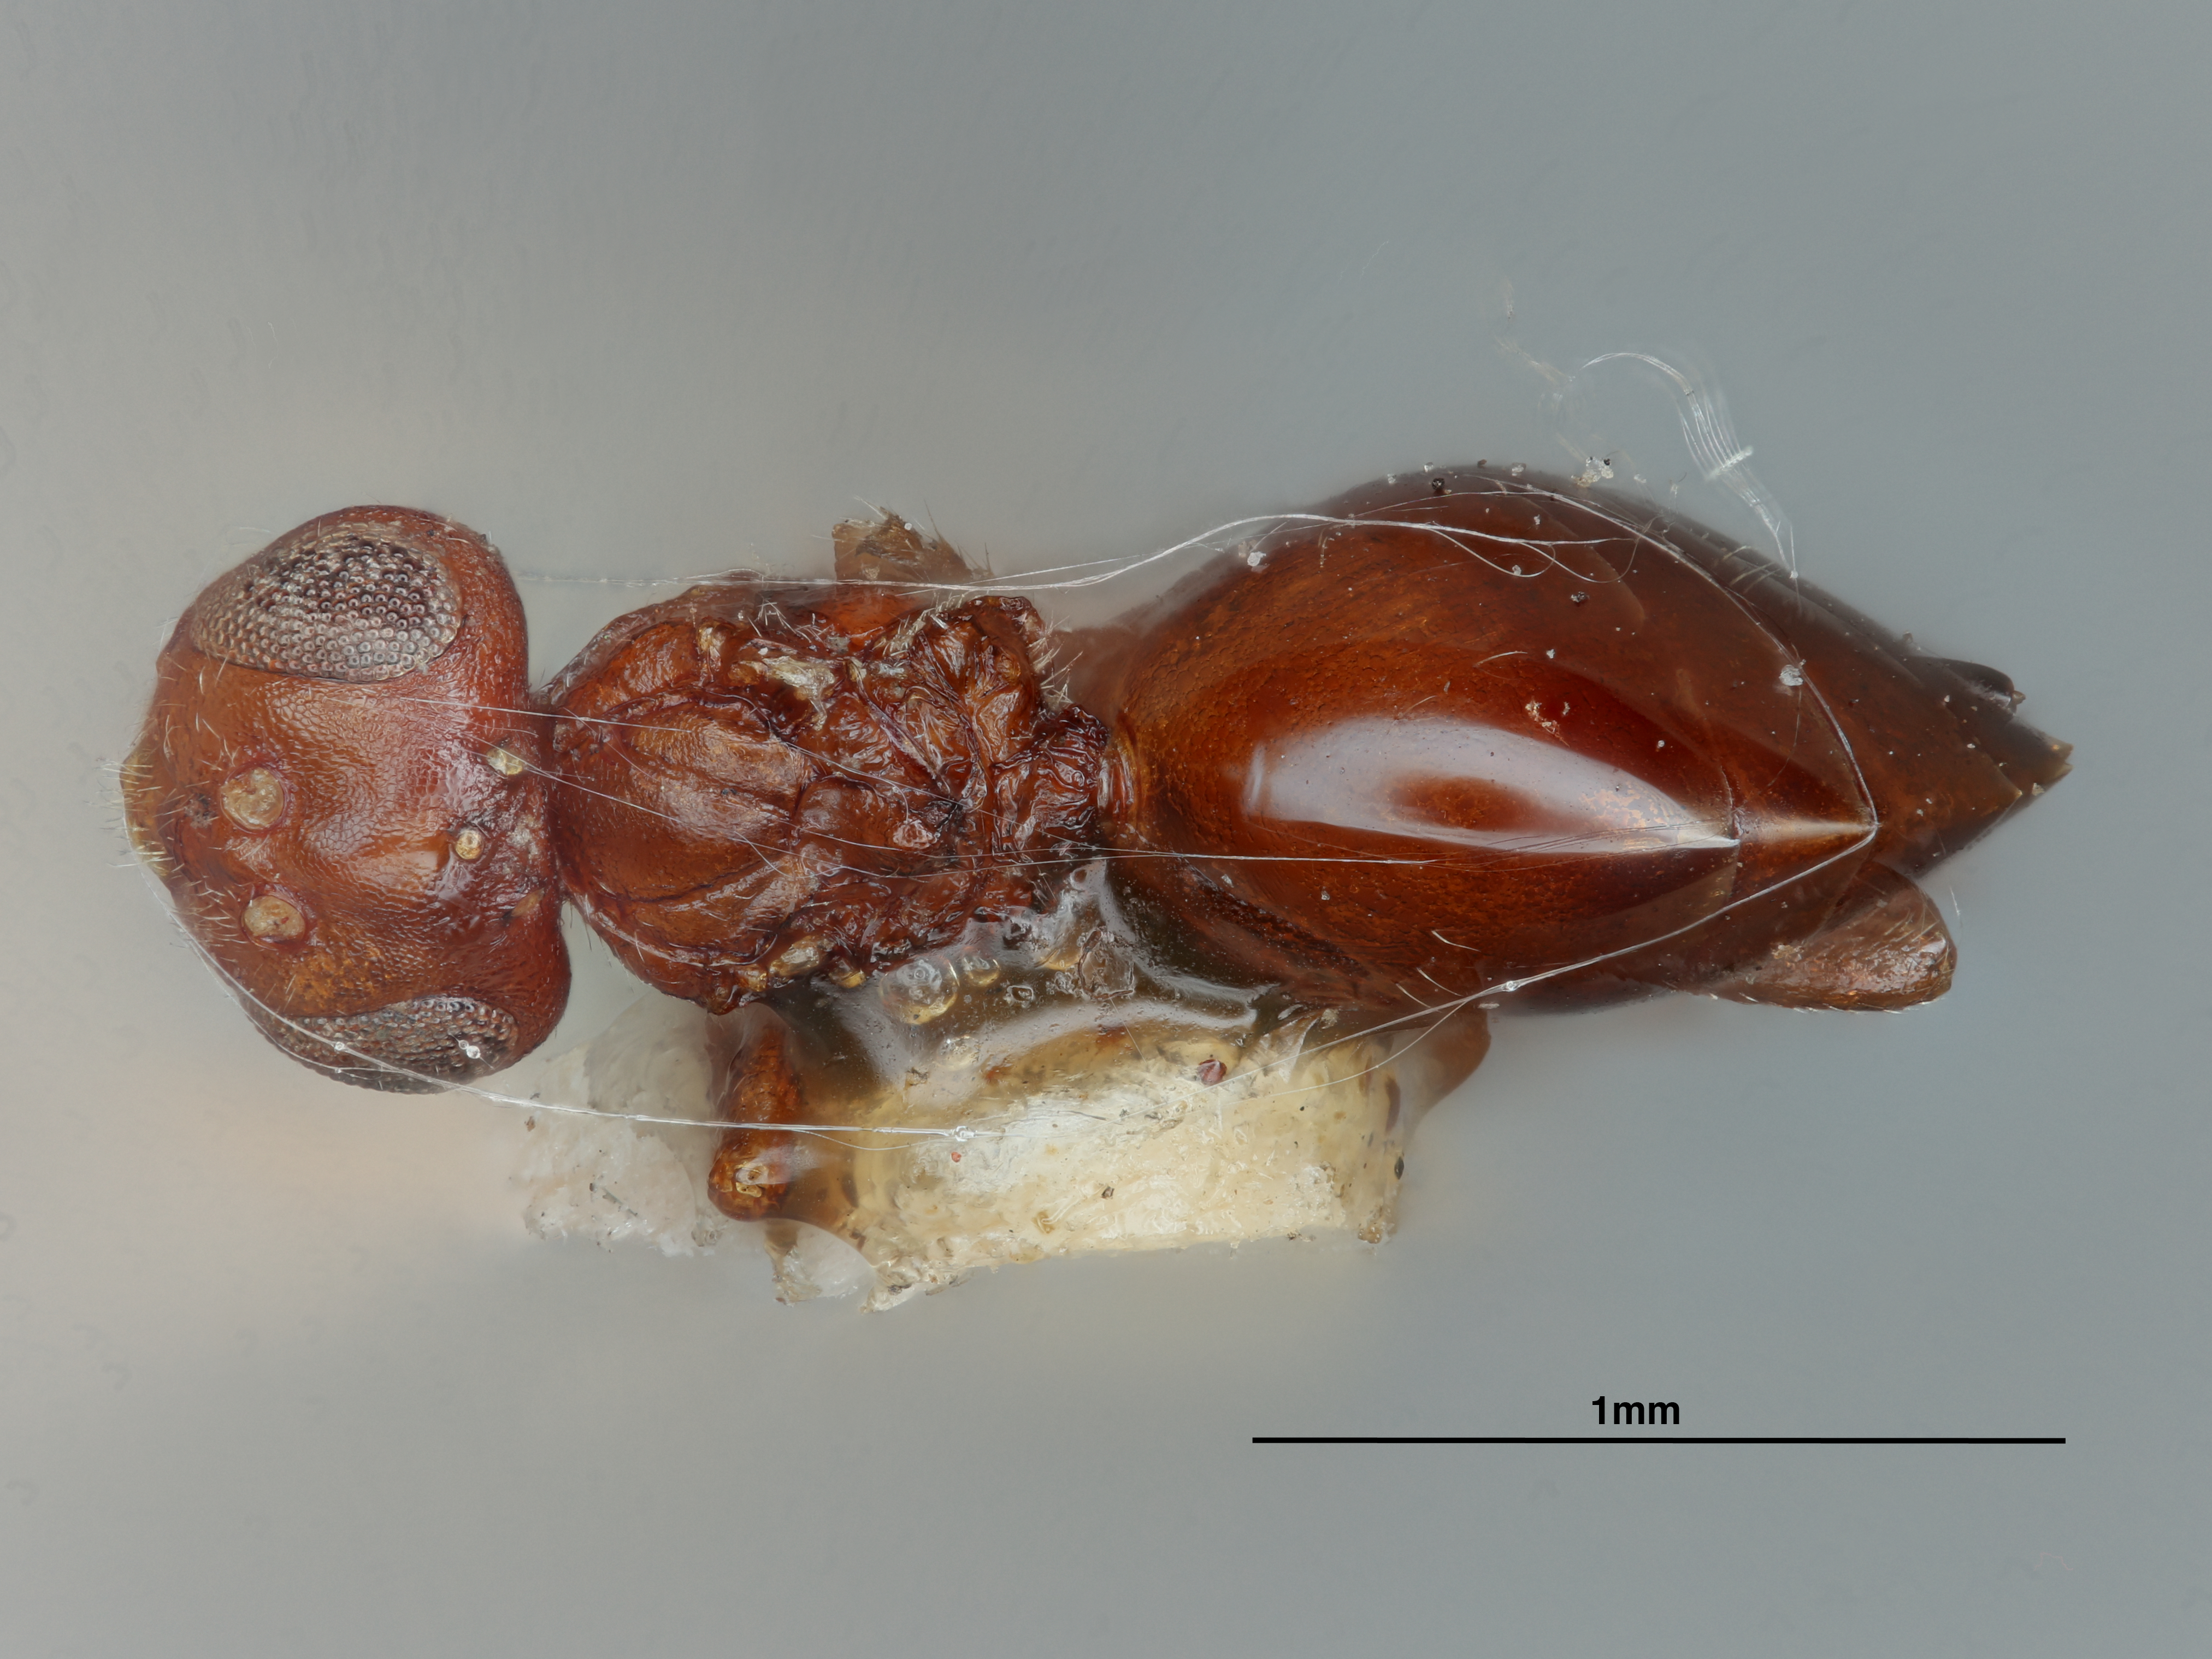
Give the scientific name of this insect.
Acraspis vaccinii
